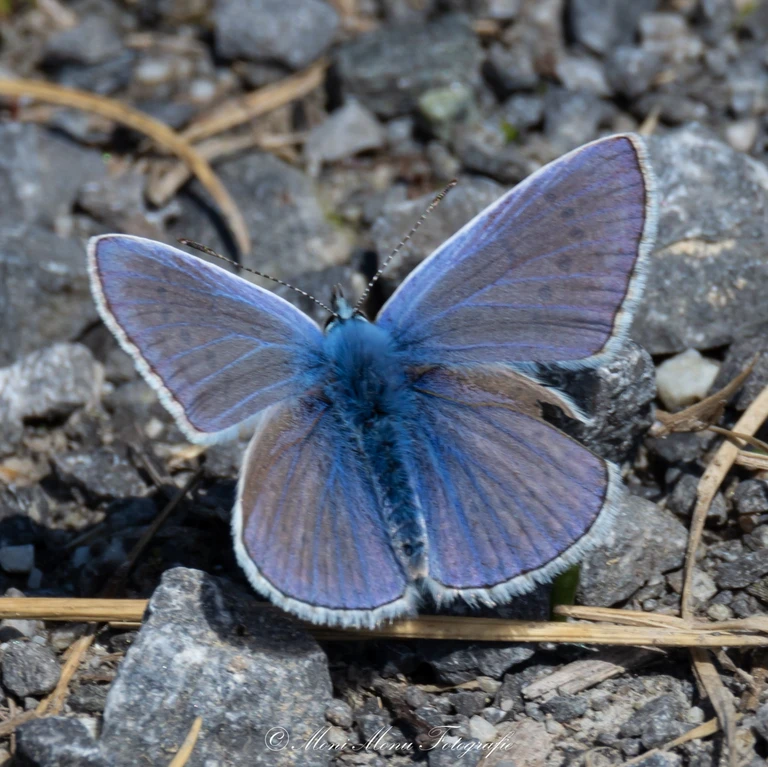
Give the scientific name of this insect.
Polyommatus icarus
